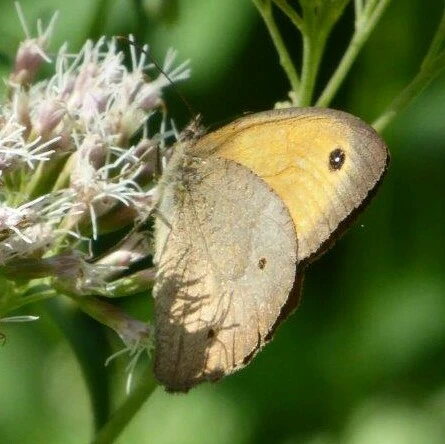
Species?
Maniola jurtina
